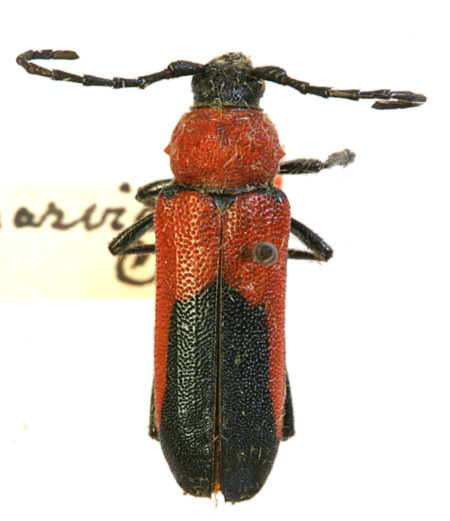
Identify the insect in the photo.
Oxoplus parviceps (also Crossidius coralinus)
